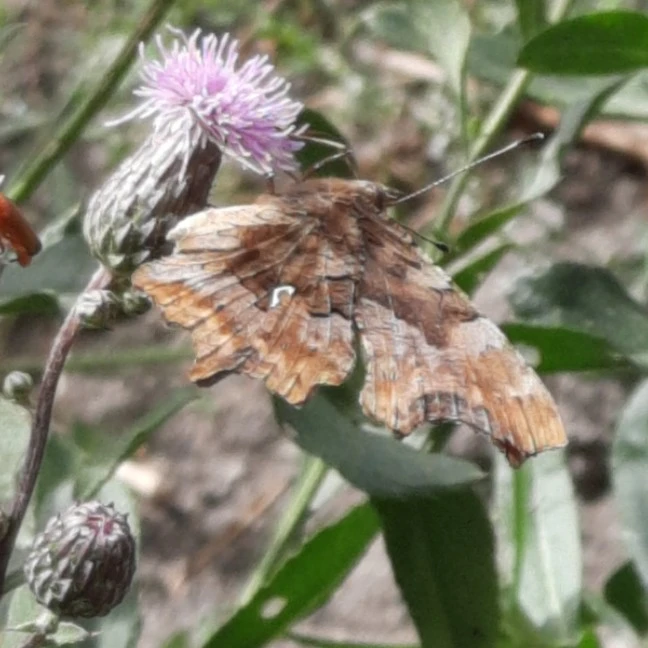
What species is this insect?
Polygonia c-album
